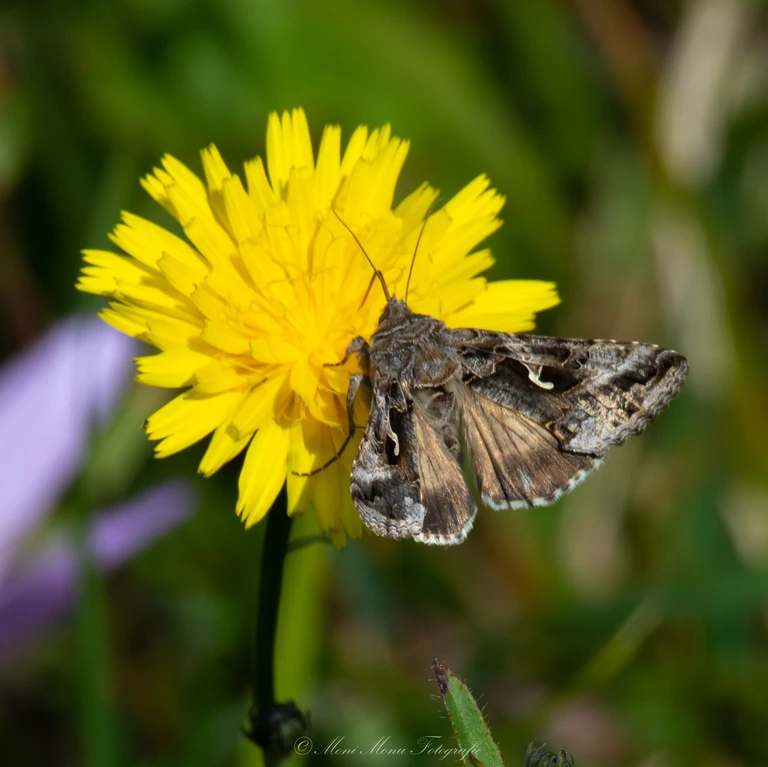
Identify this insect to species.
Autographa gamma
